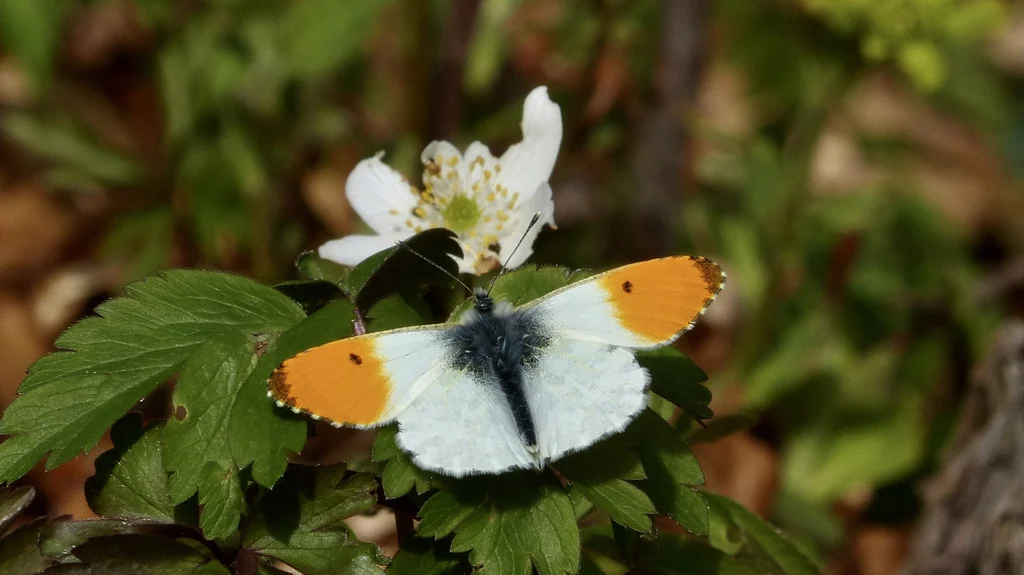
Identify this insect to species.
Anthocharis cardamines
